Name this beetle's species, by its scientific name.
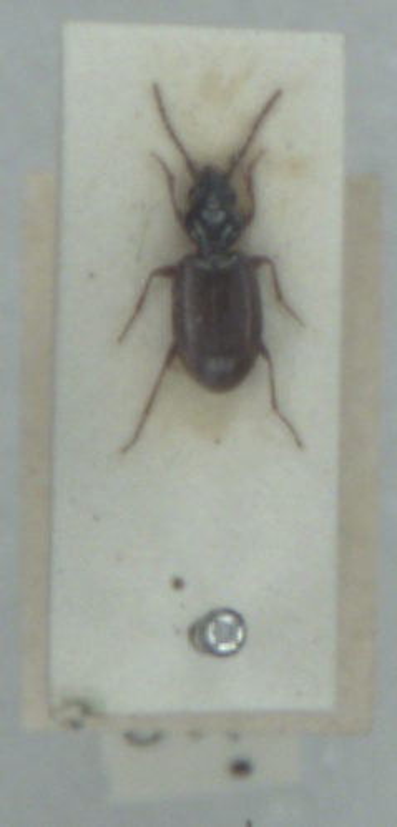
Bembidion lunulatum
